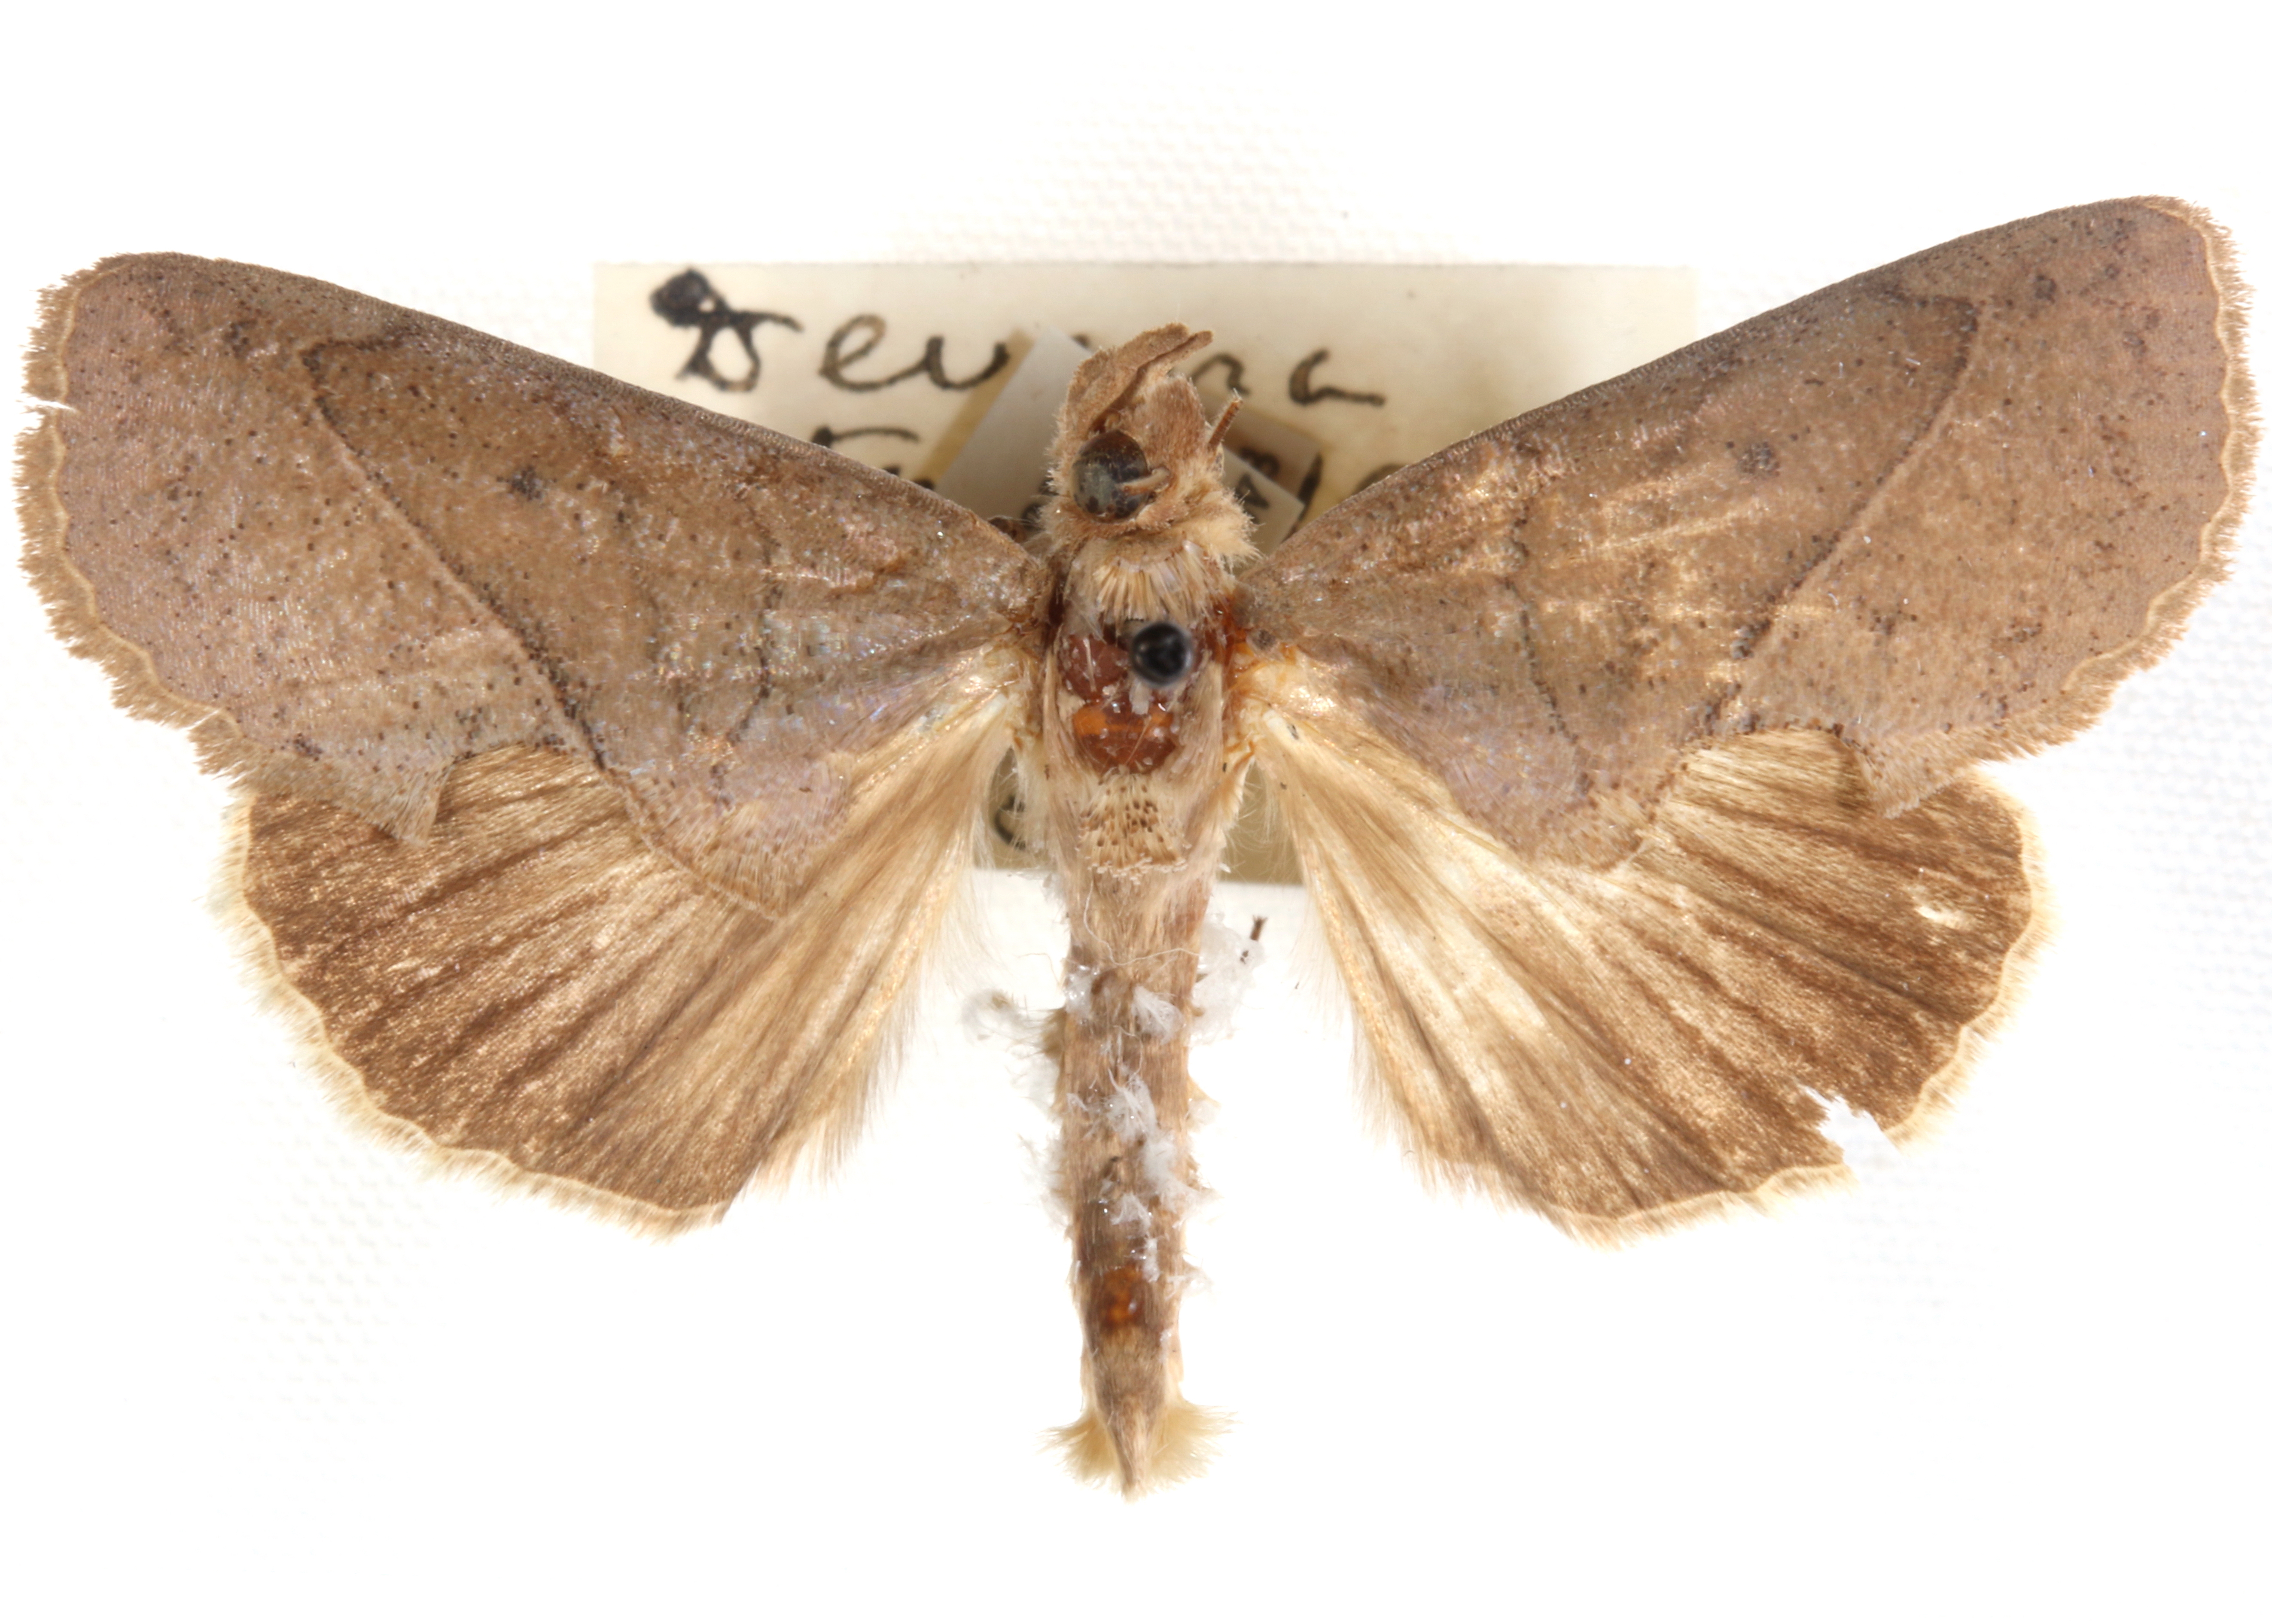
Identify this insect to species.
Devena atomifera
